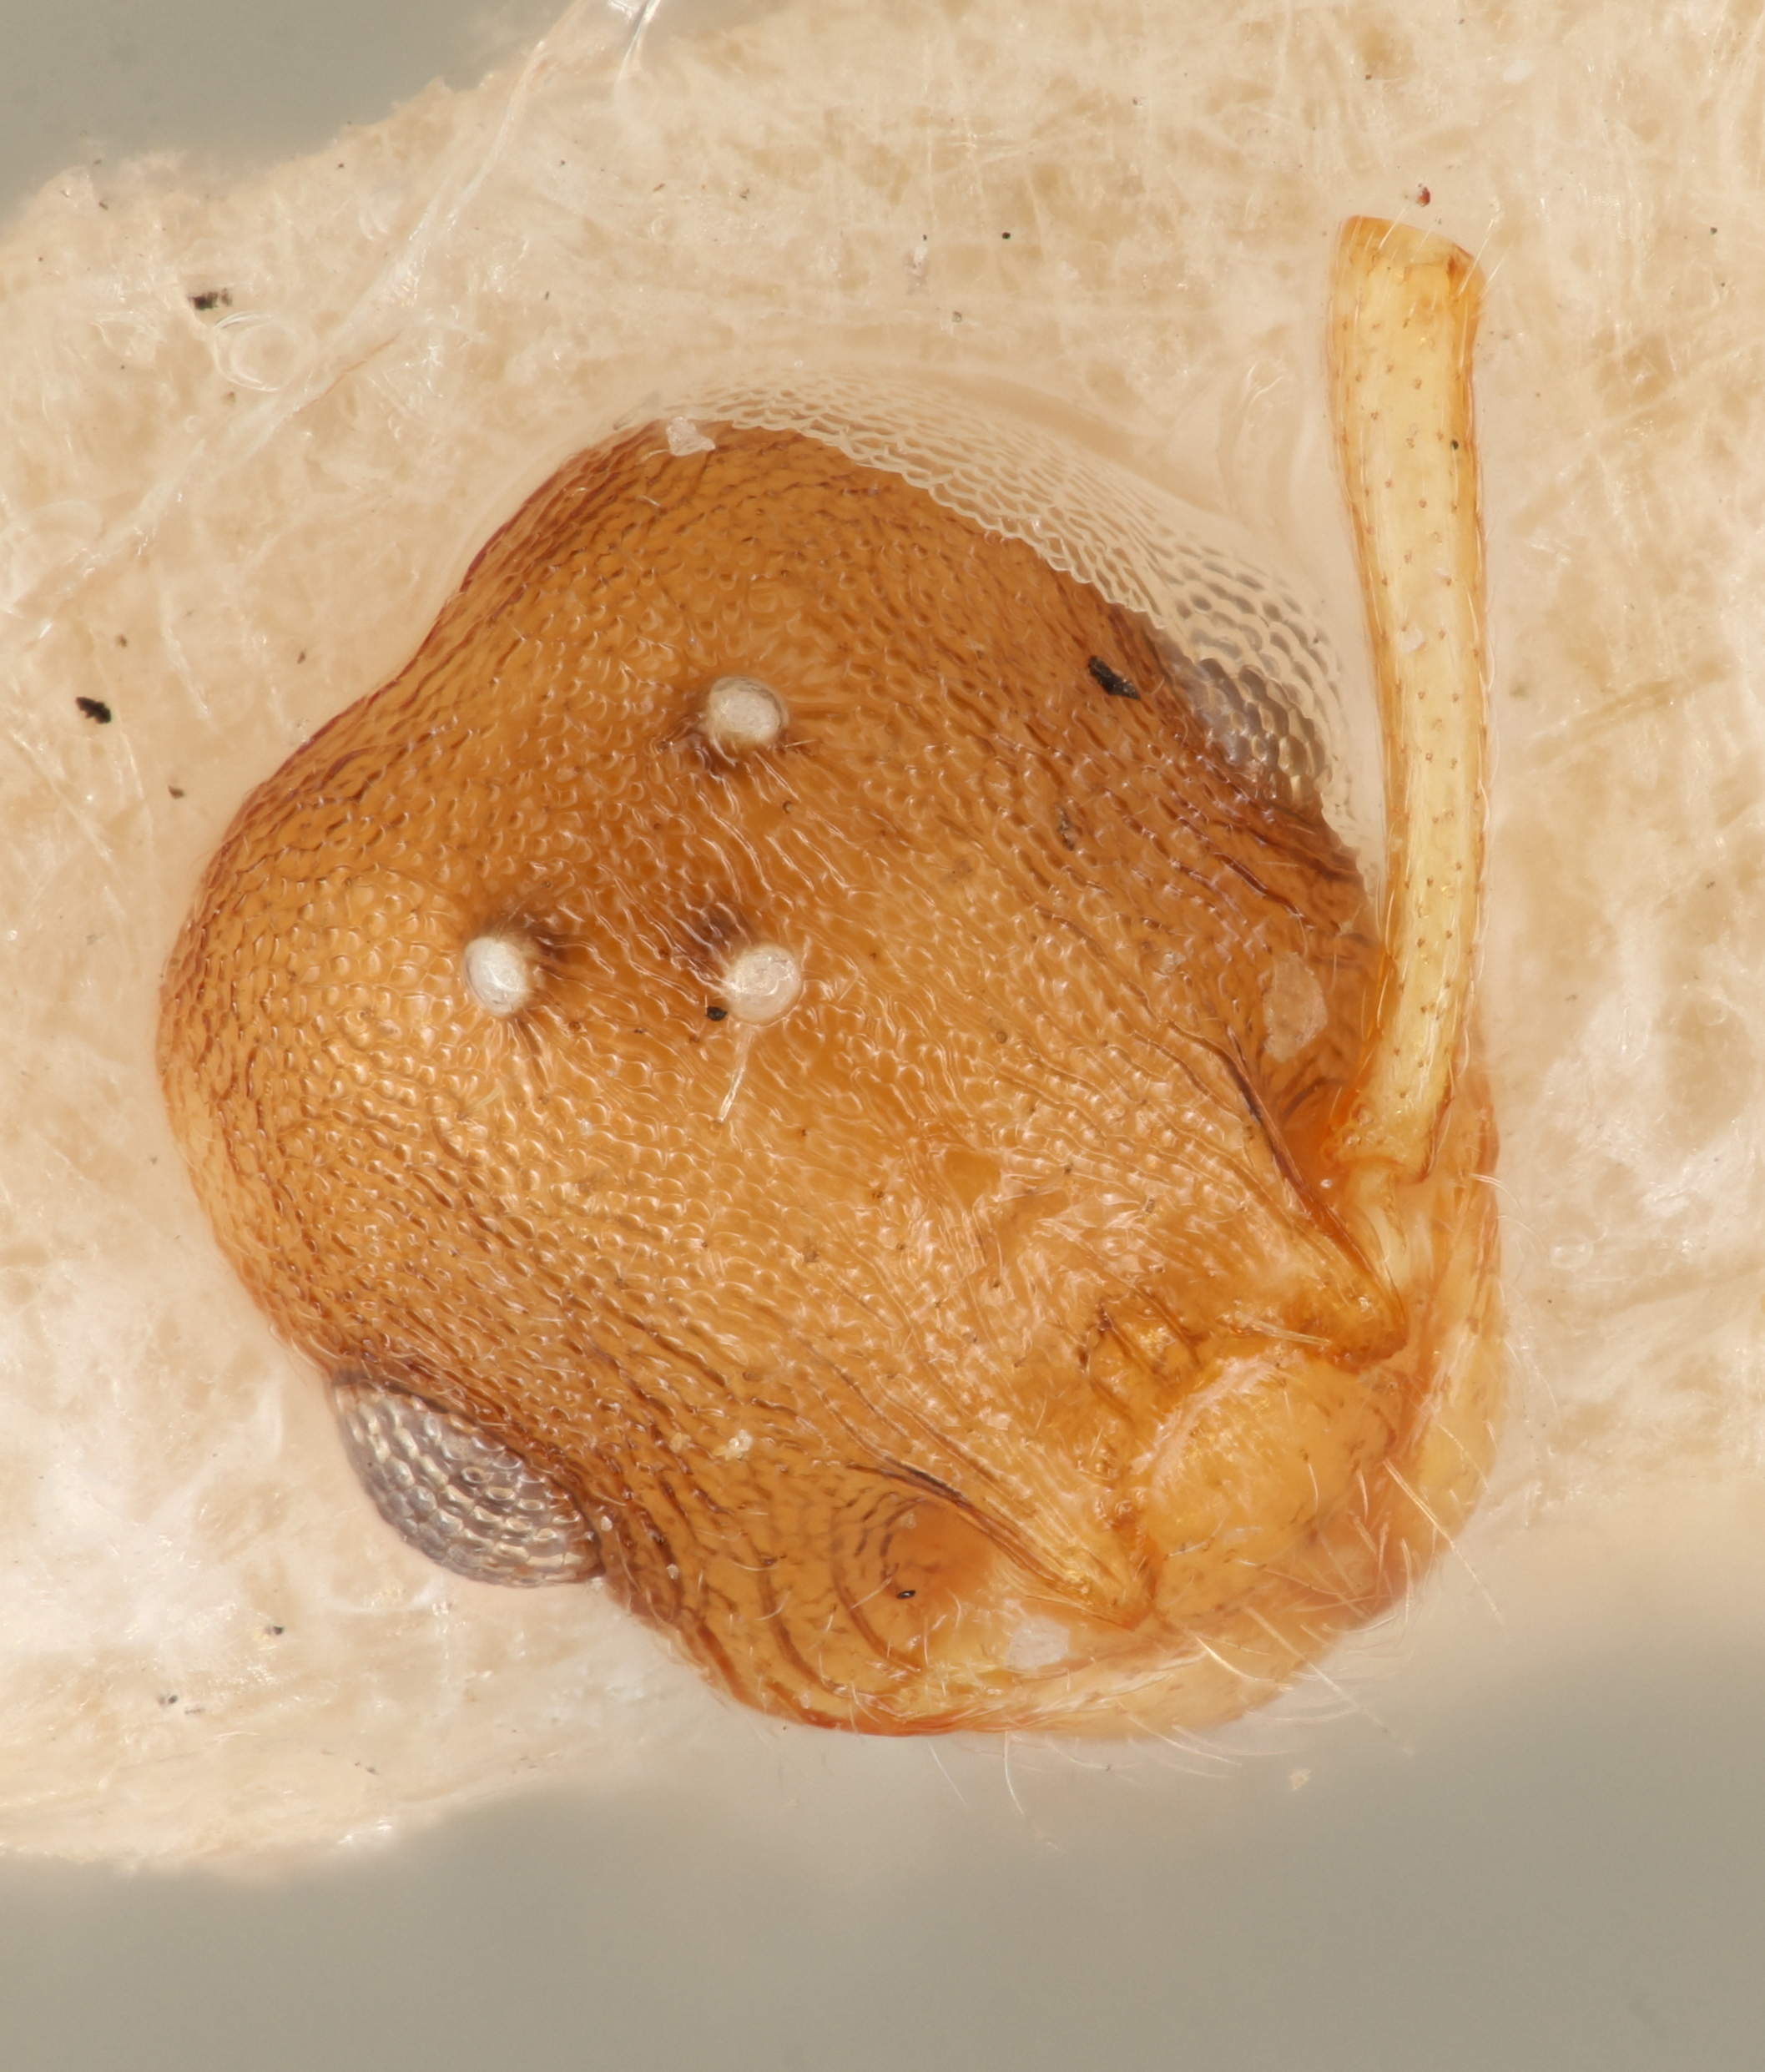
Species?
Leptothorax minutissimus
